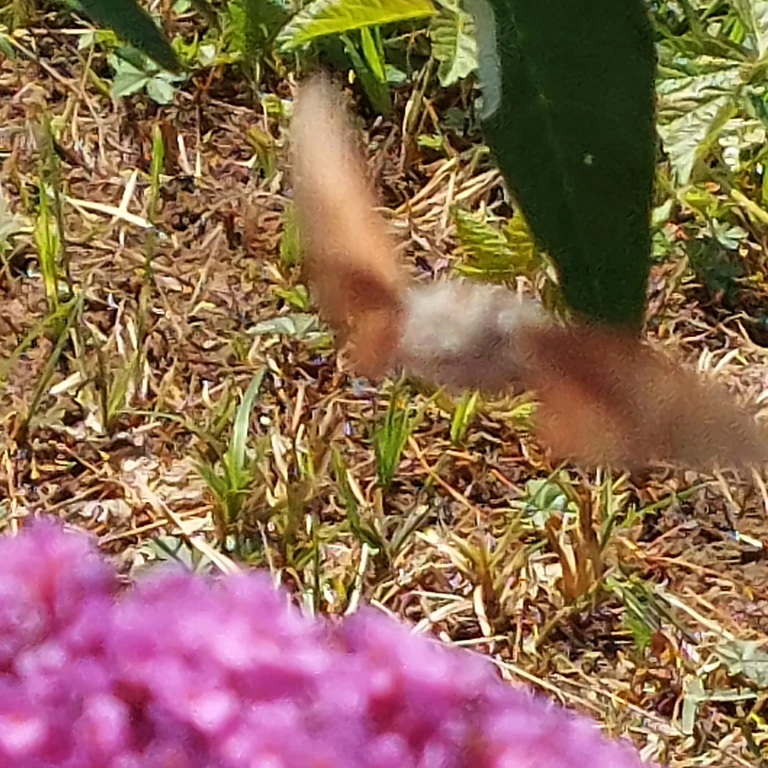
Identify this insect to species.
Macroglossum stellatarum
